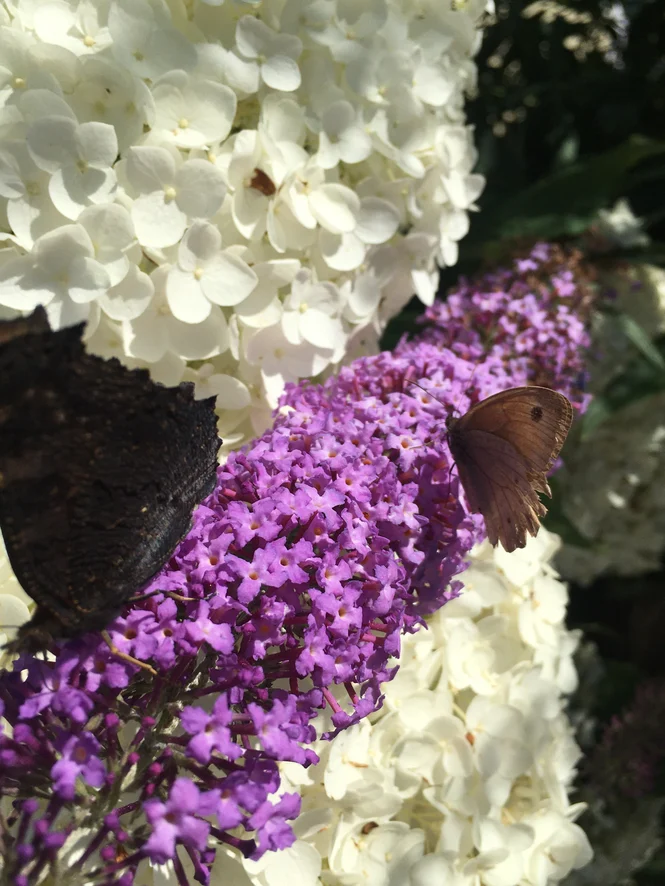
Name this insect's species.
Maniola jurtina
